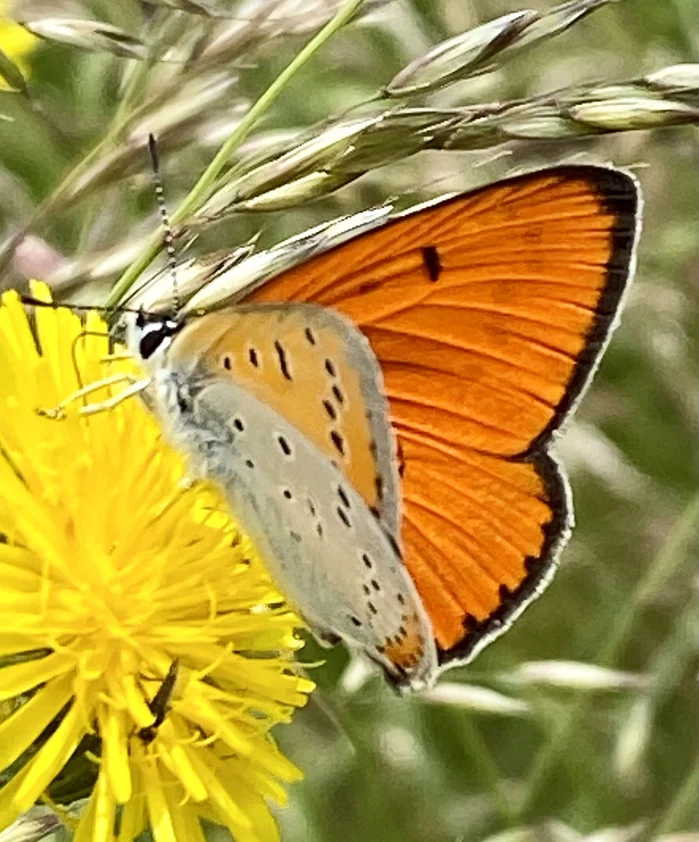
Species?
Lycaena dispar
